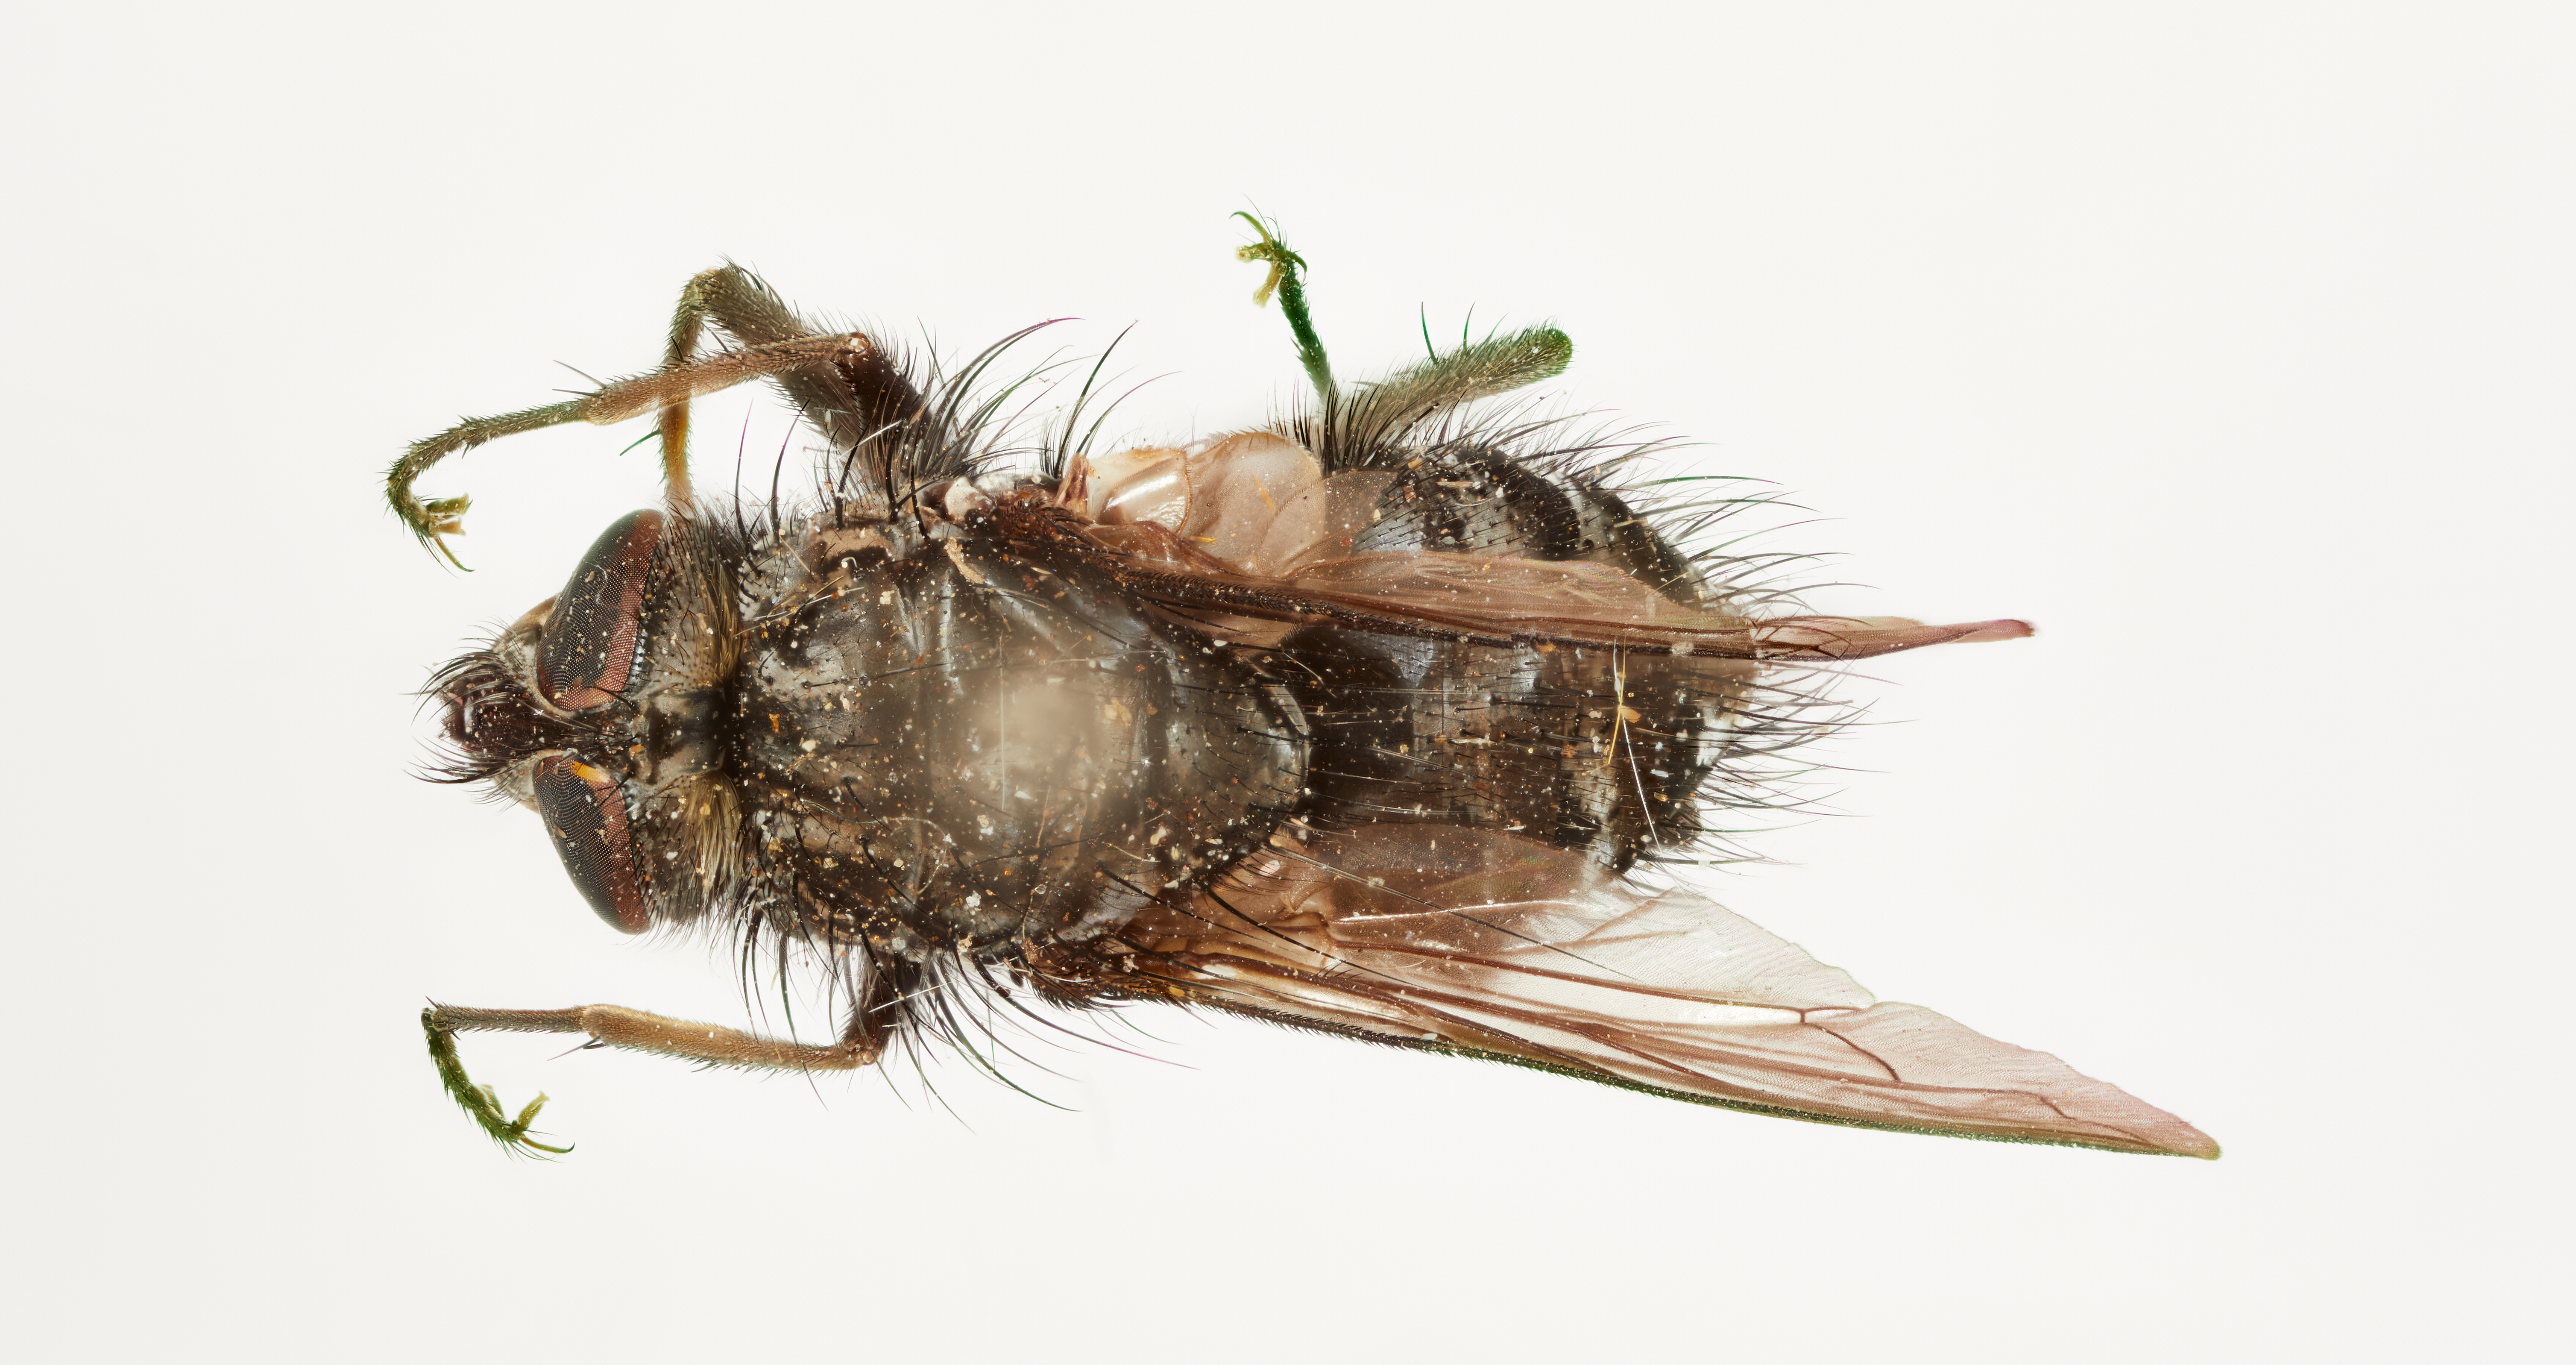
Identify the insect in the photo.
Dasyuromyia sternalis
